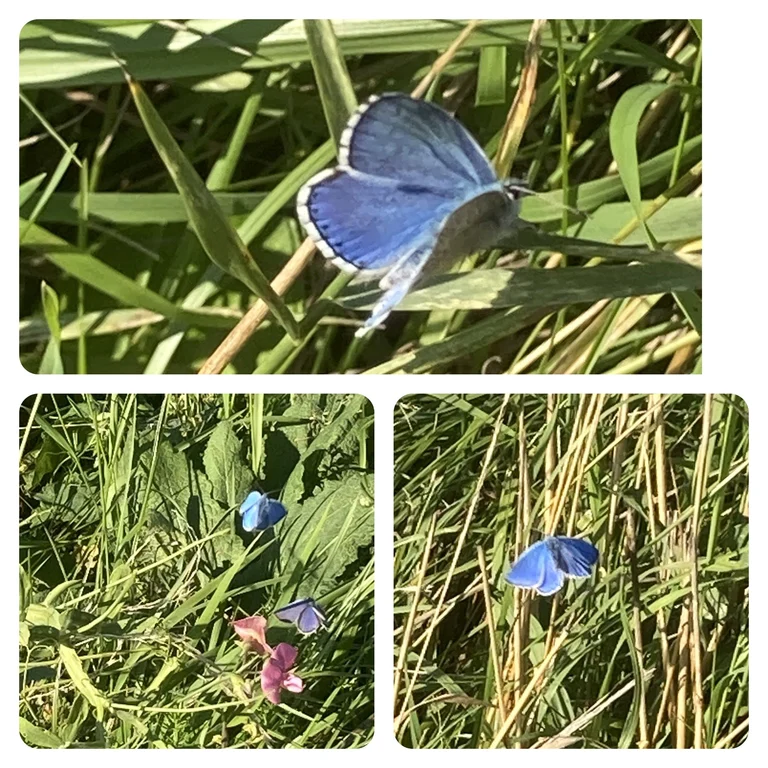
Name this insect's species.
Lysandra bellargus
